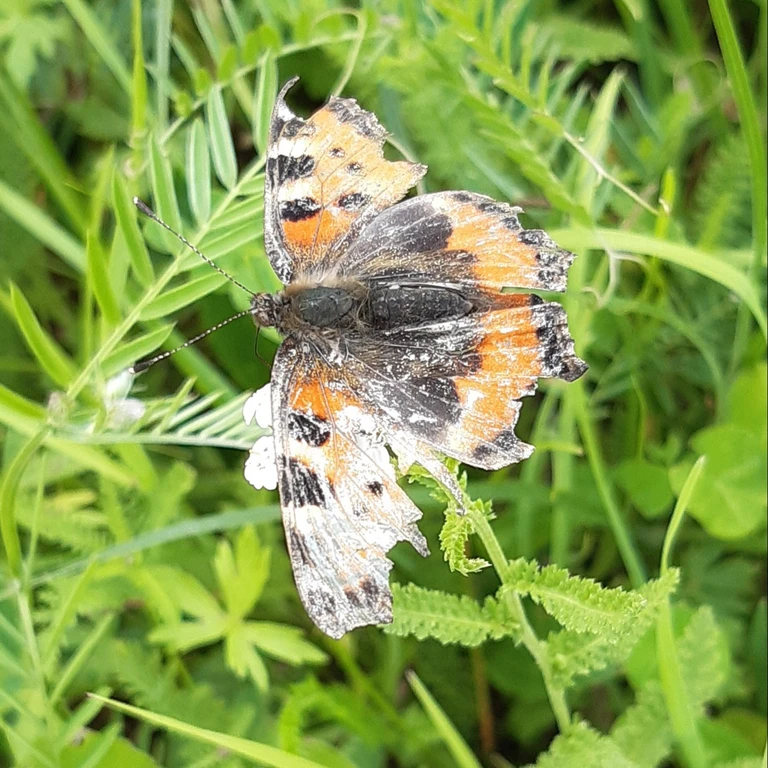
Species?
Aglais urticae
